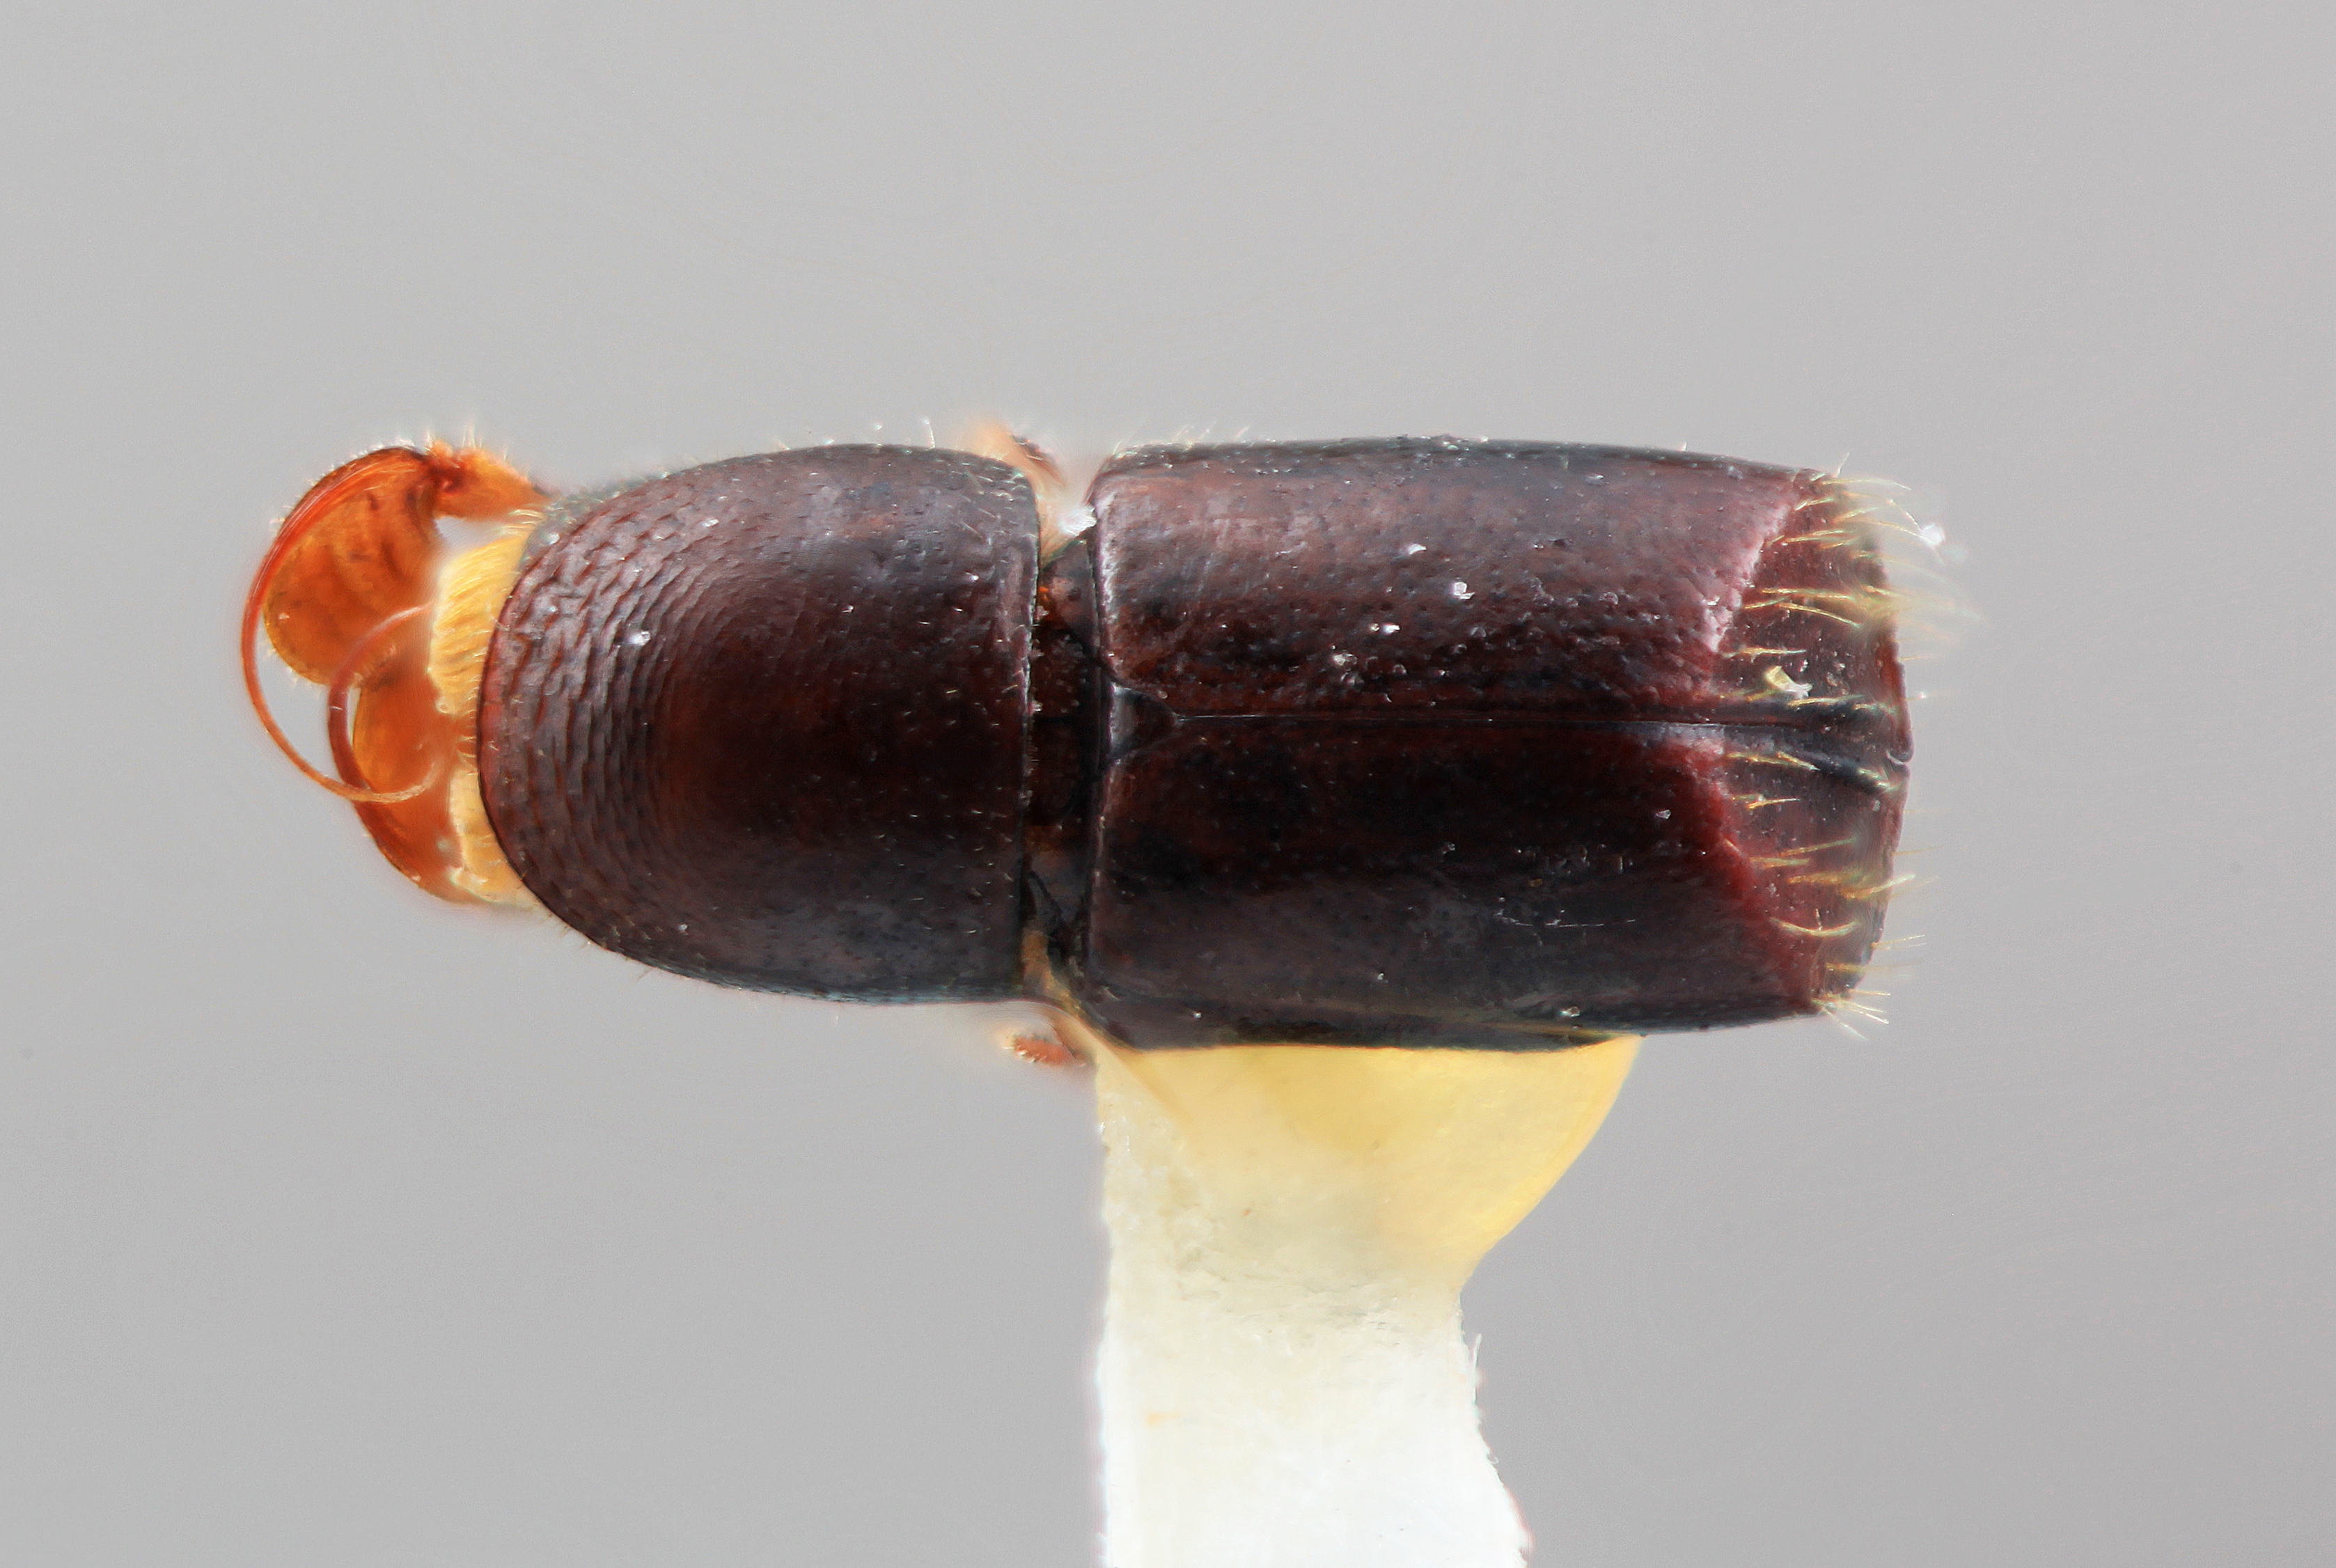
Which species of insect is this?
Corthylus donaticus
